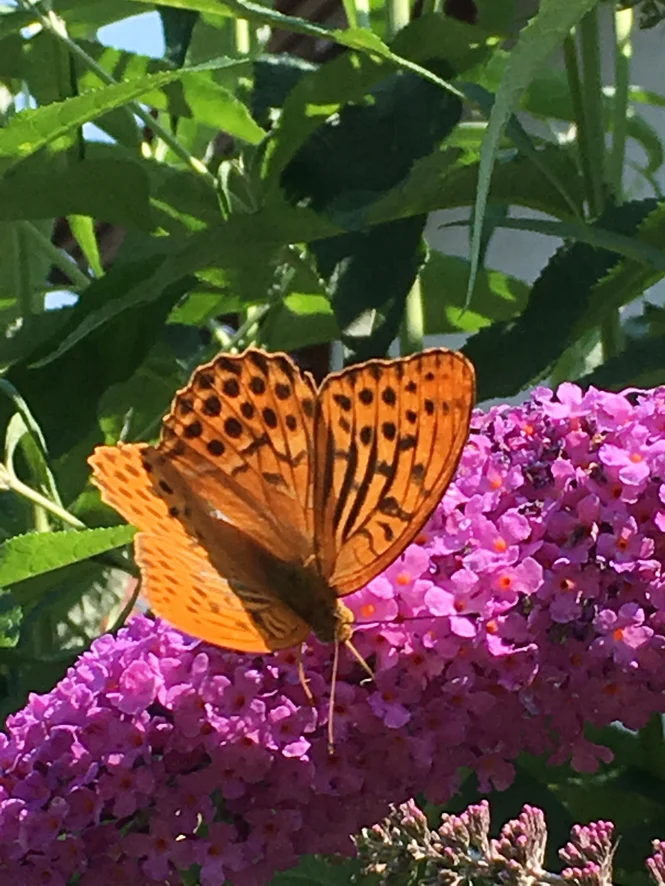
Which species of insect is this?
Argynnis paphia
